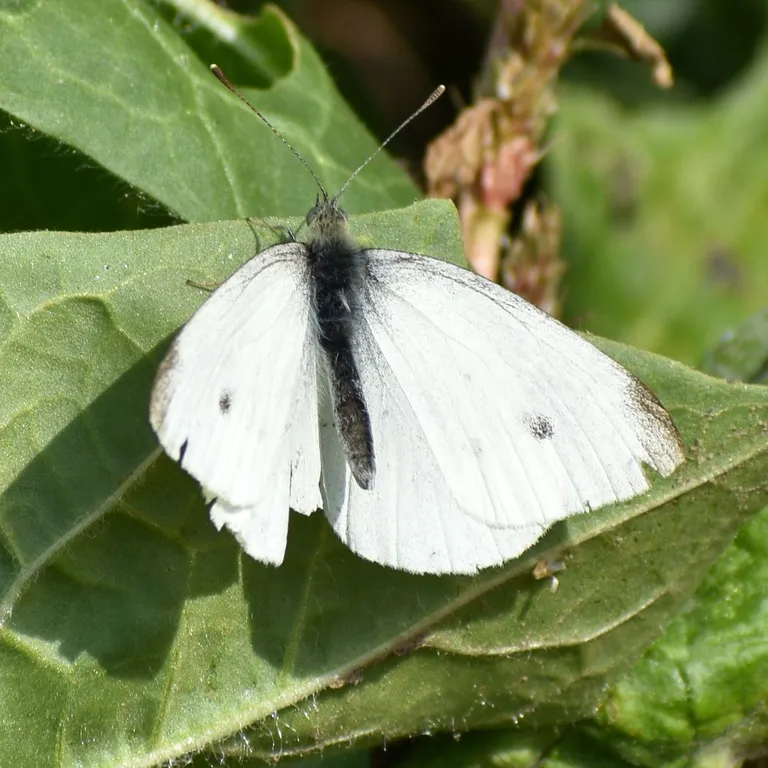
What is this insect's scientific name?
Pieris rapae
